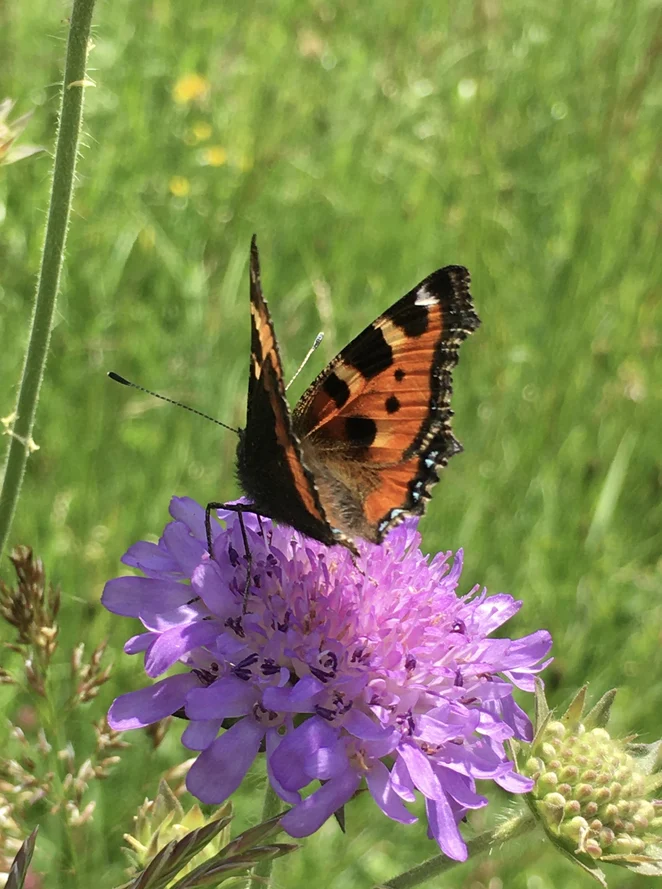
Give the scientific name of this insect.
Aglais urticae
